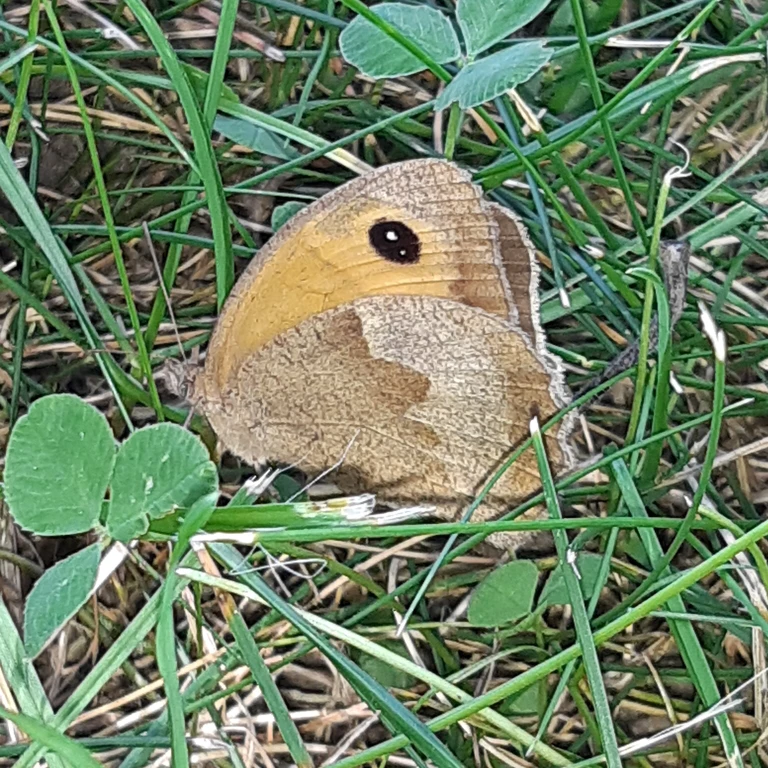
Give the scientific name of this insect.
Maniola jurtina
